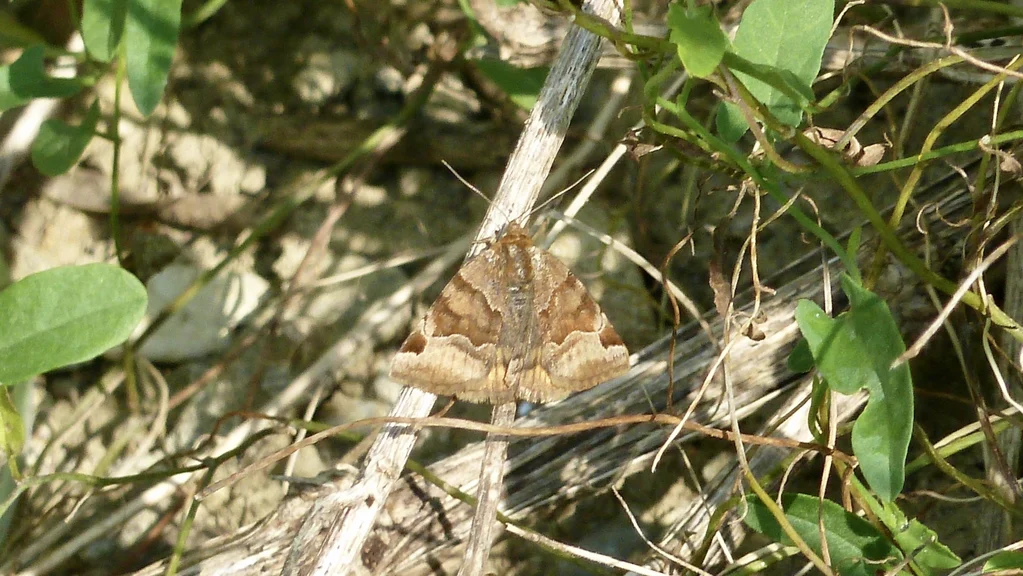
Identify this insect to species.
Euclidia glyphica
